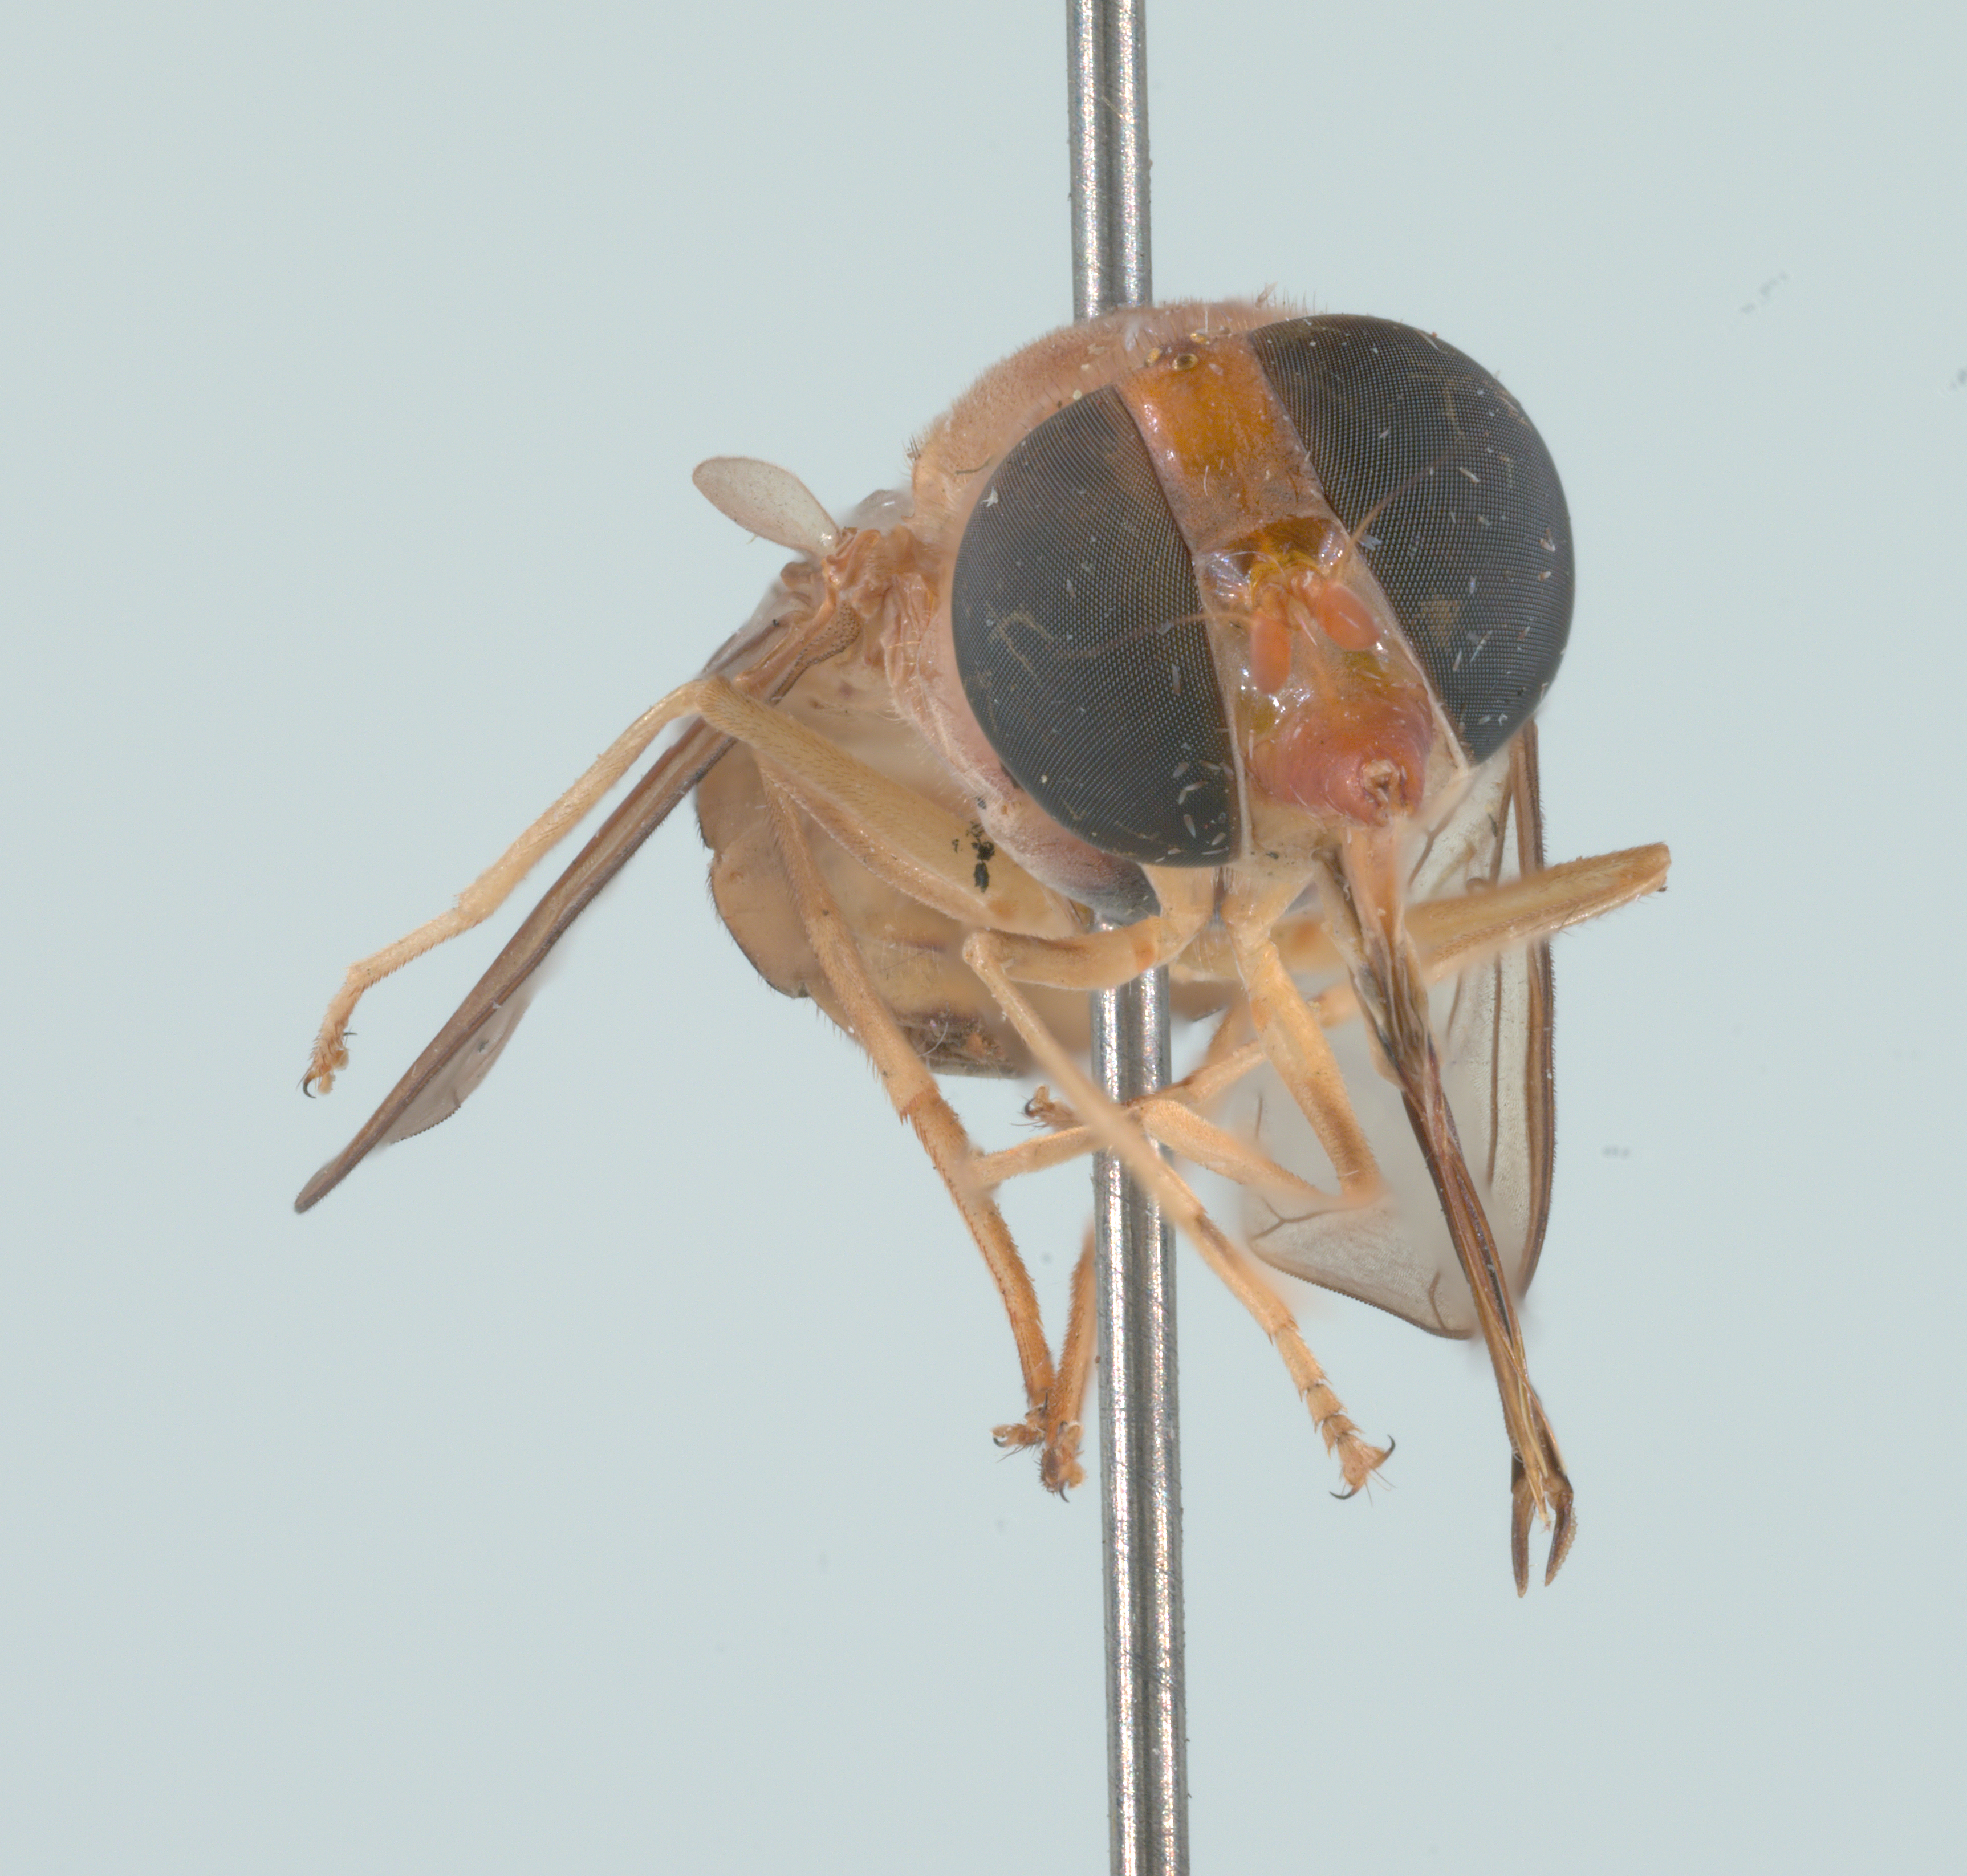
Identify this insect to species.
Rhingia lutea
